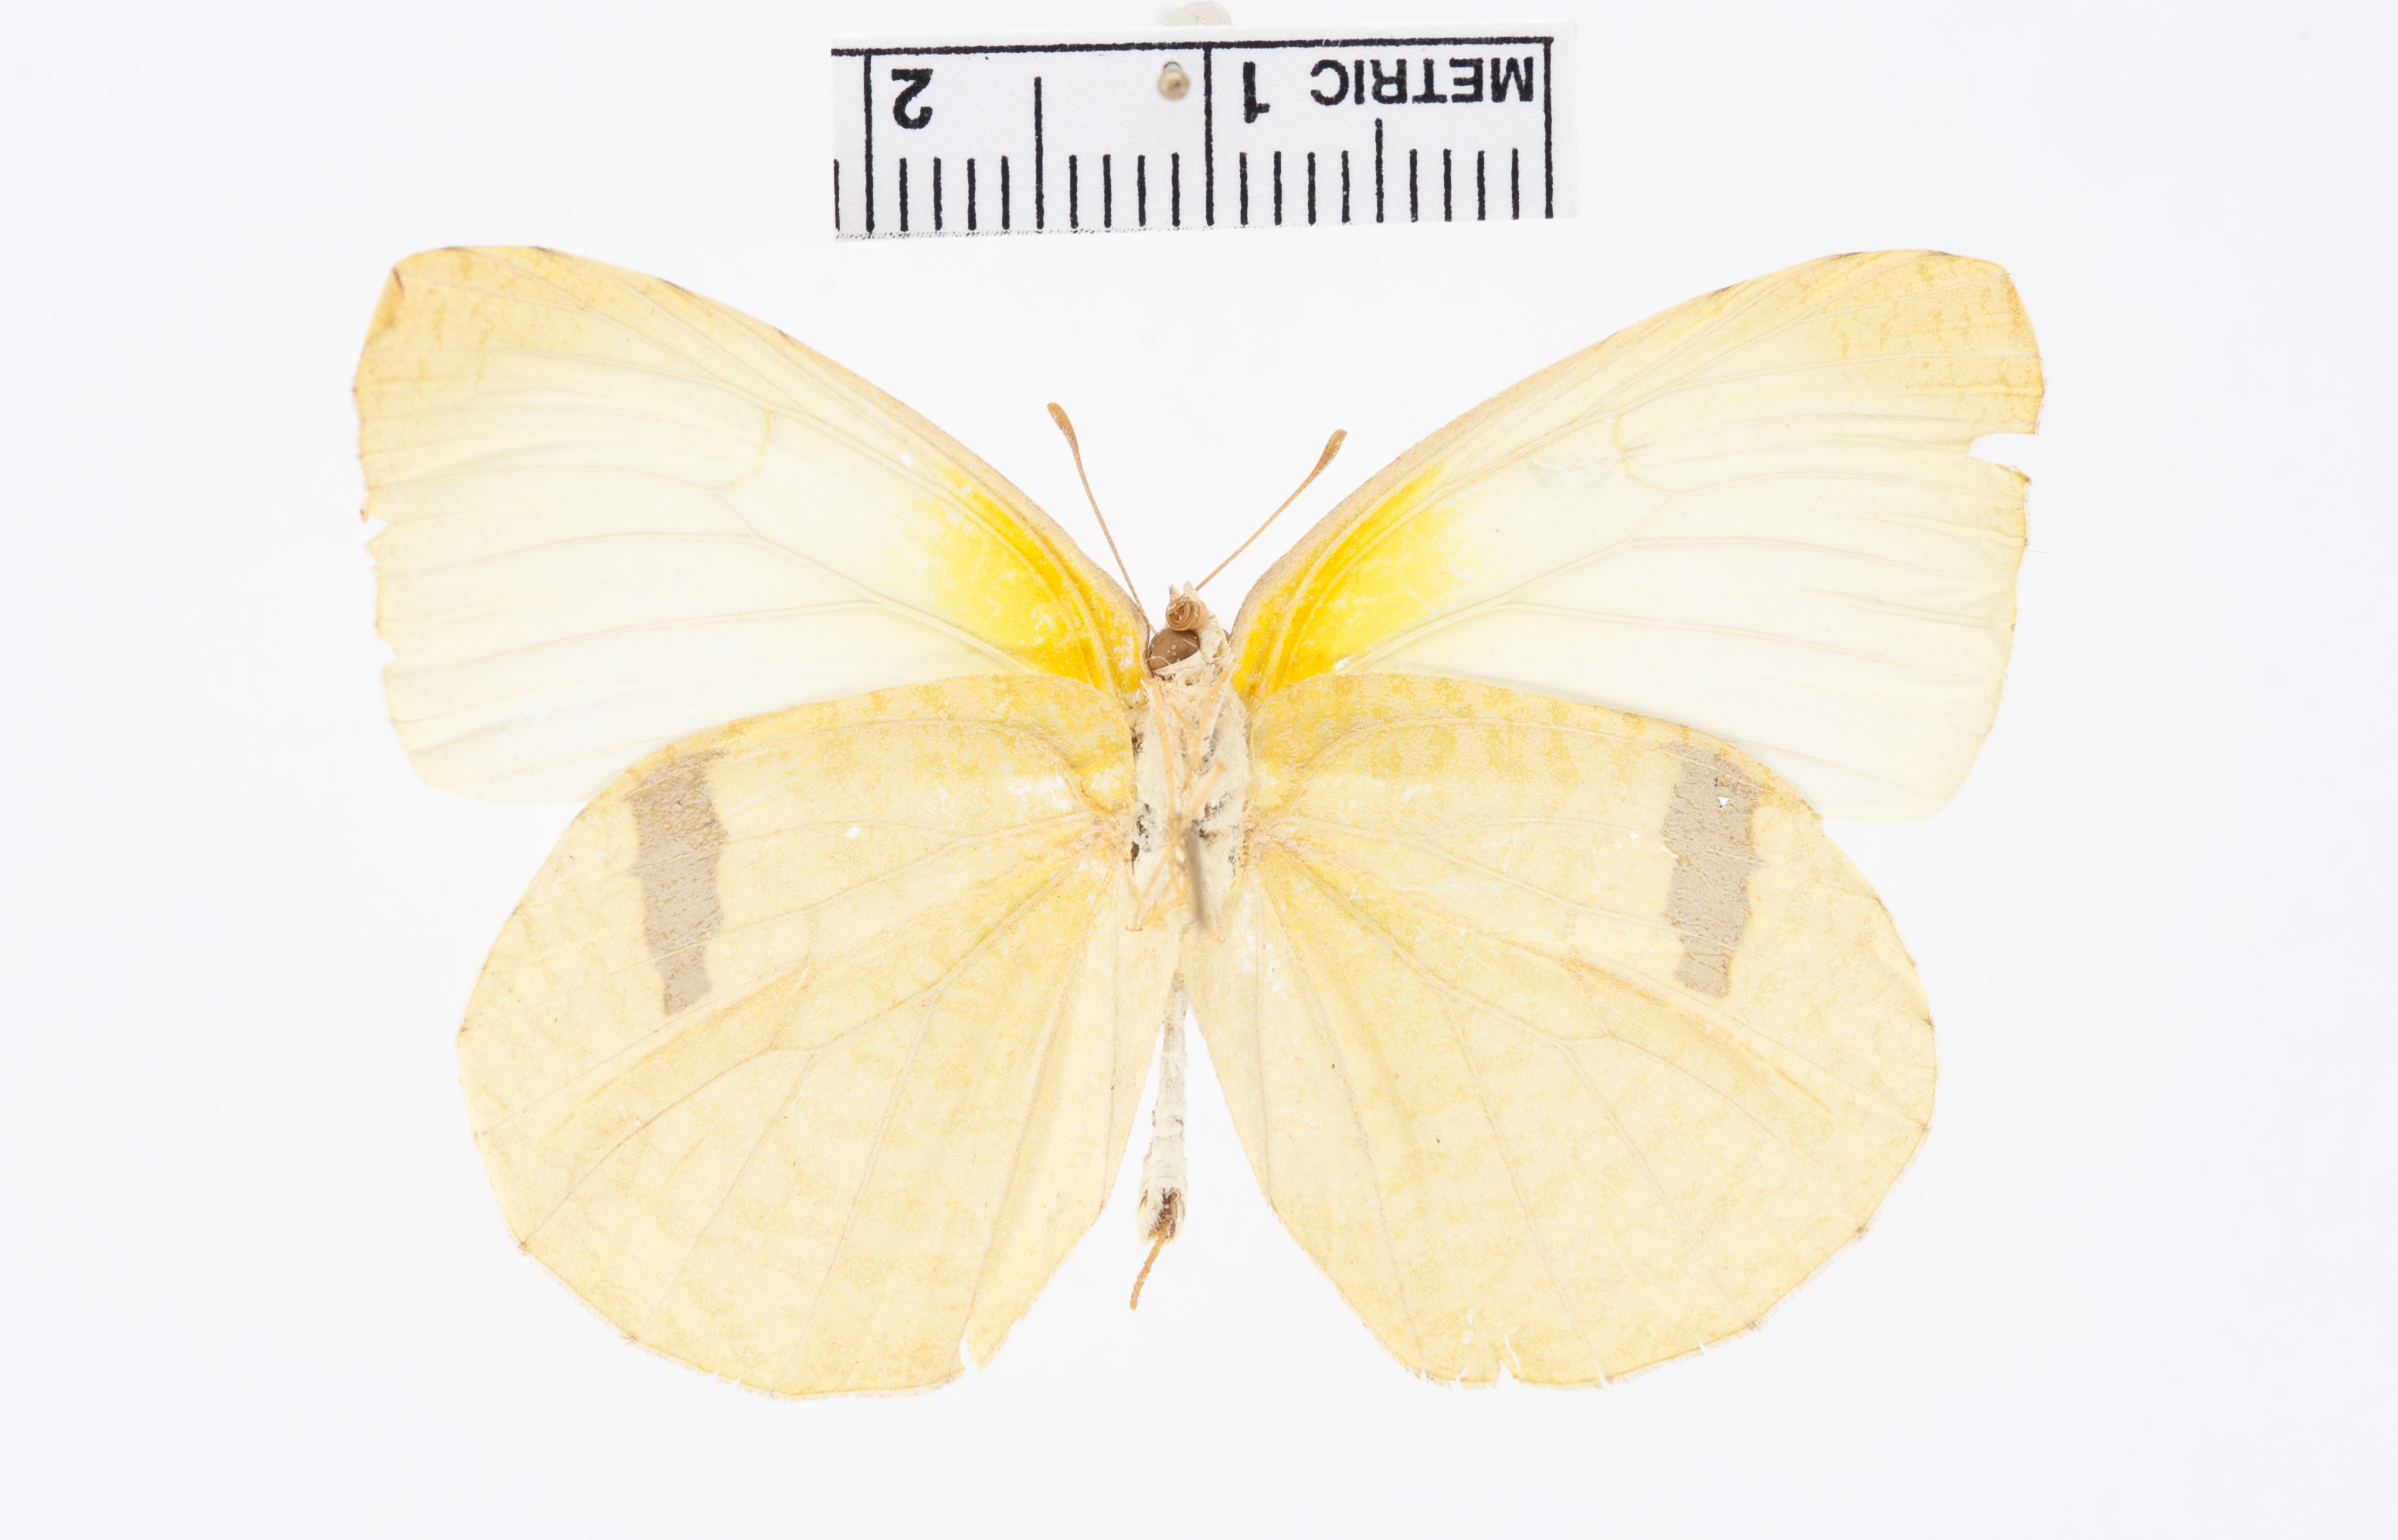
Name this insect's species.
Kricogonia cabrerai
